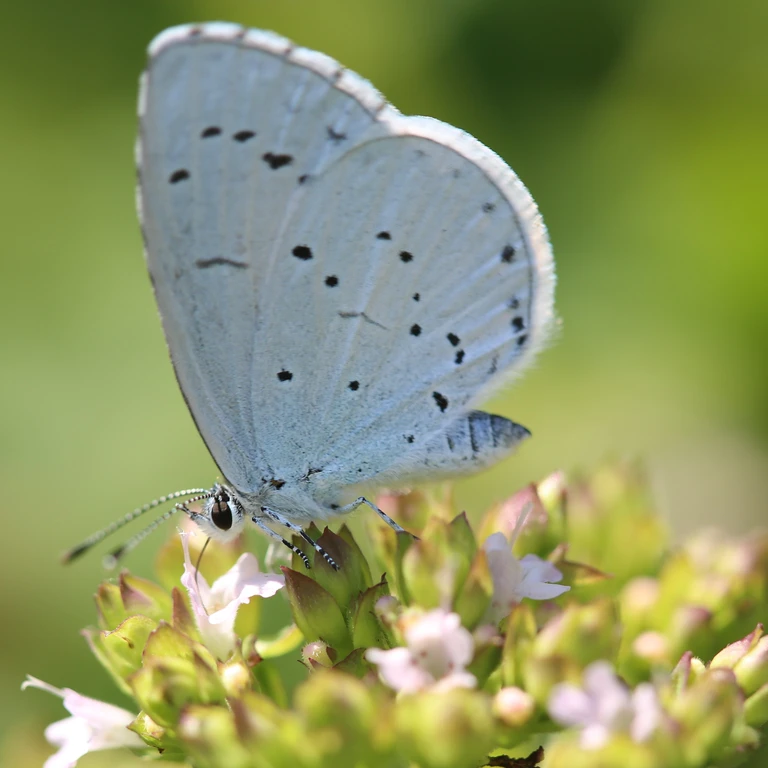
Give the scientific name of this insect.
Celastrina argiolus
